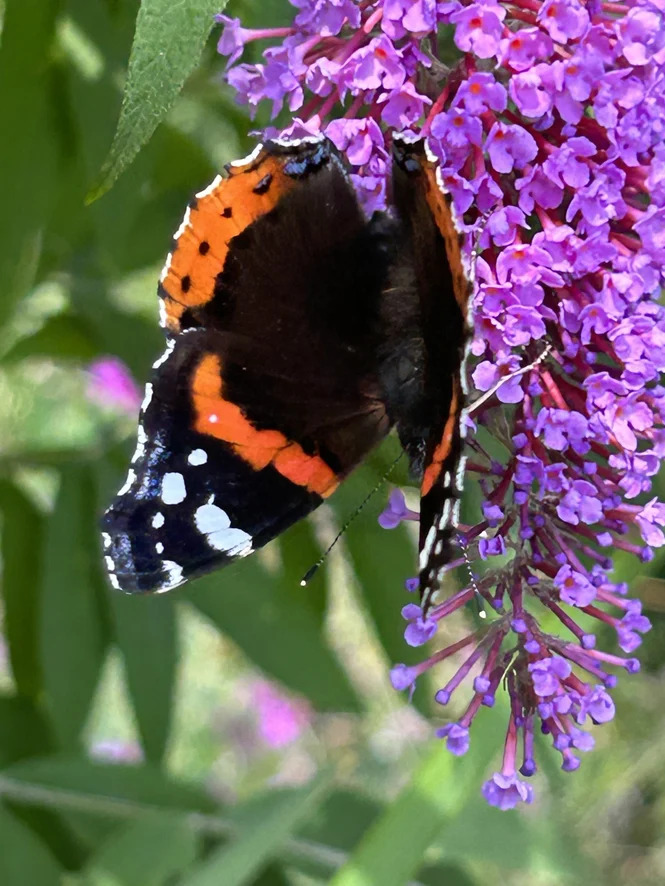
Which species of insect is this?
Vanessa atalanta
